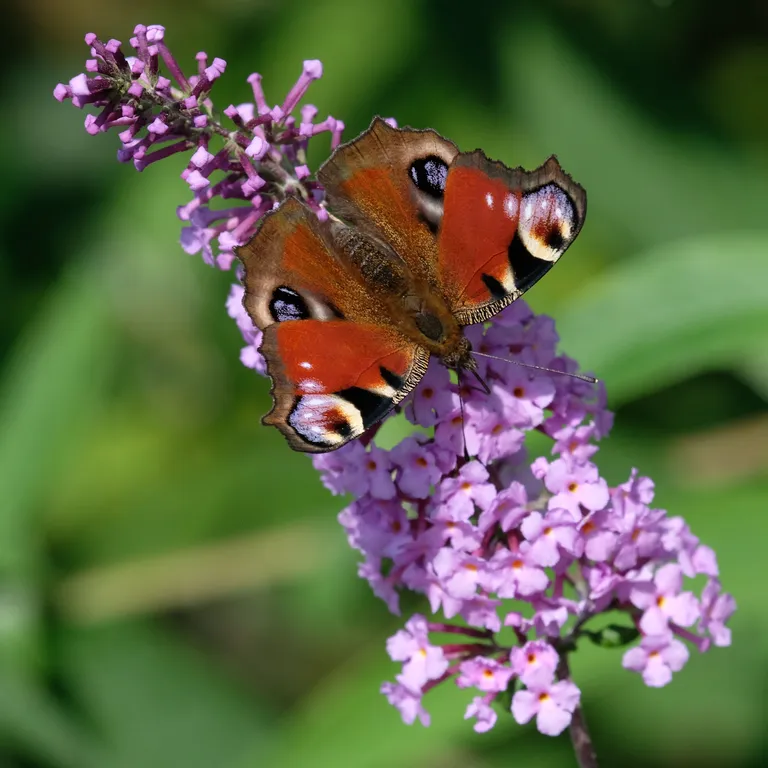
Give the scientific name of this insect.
Aglais io
